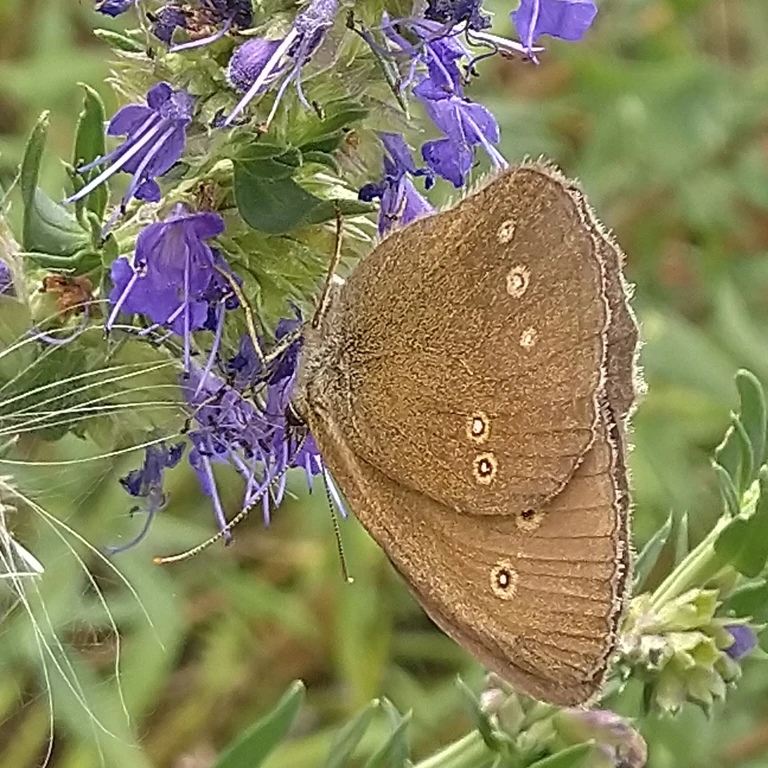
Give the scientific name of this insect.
Aphantopus hyperantus
